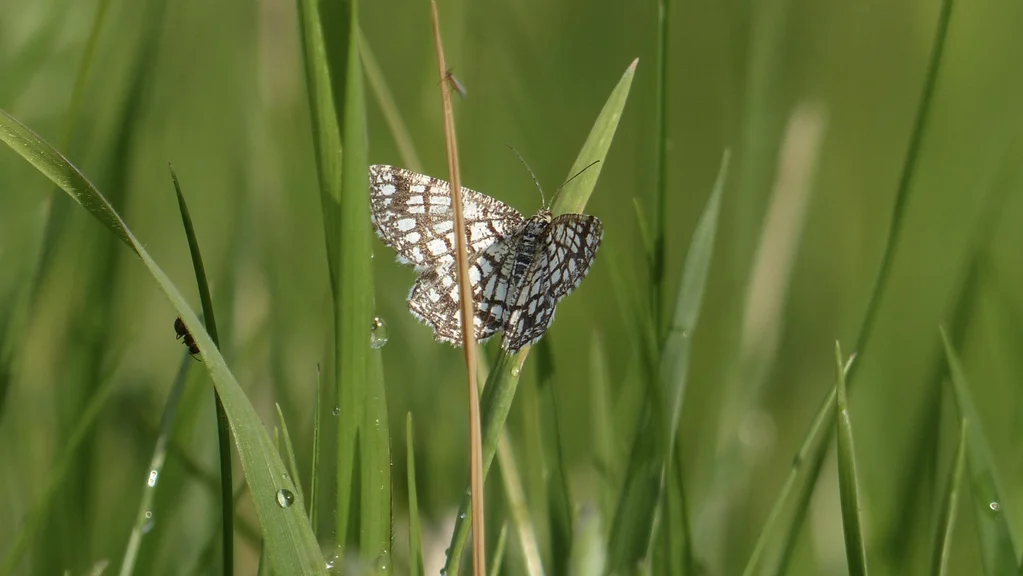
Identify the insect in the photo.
Chiasmia clathrata
